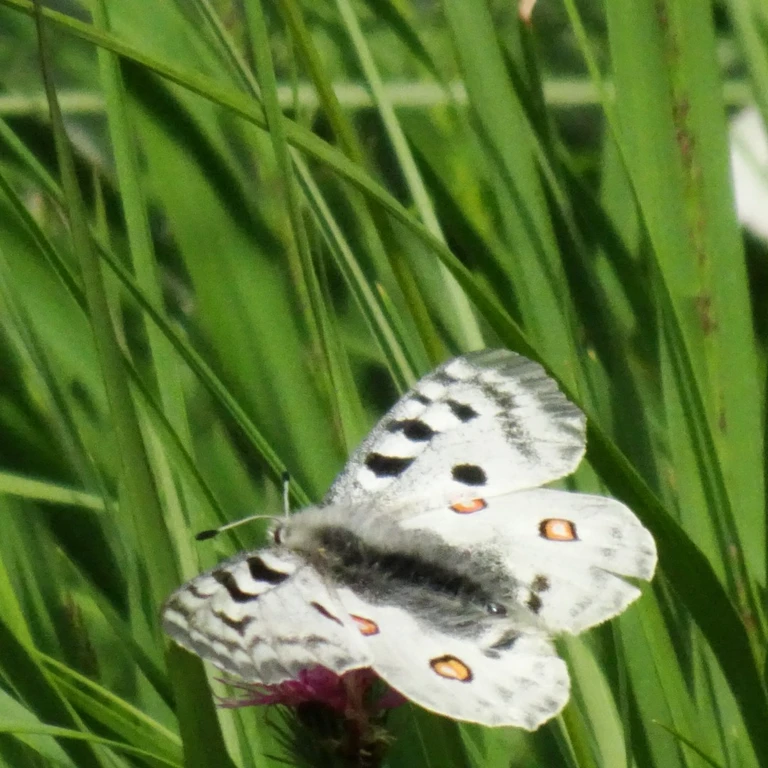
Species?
Parnassius apollo
